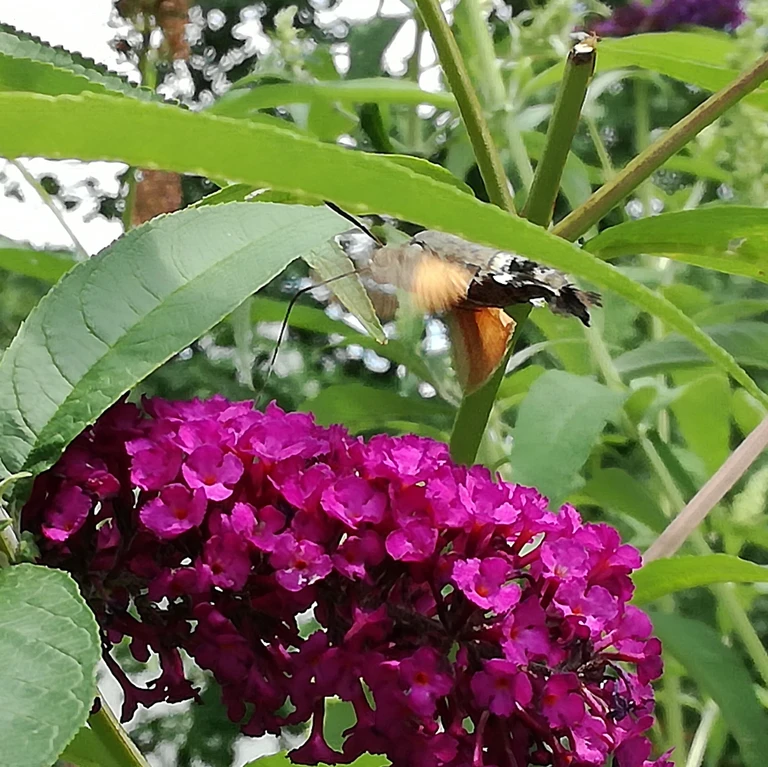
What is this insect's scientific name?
Macroglossum stellatarum
